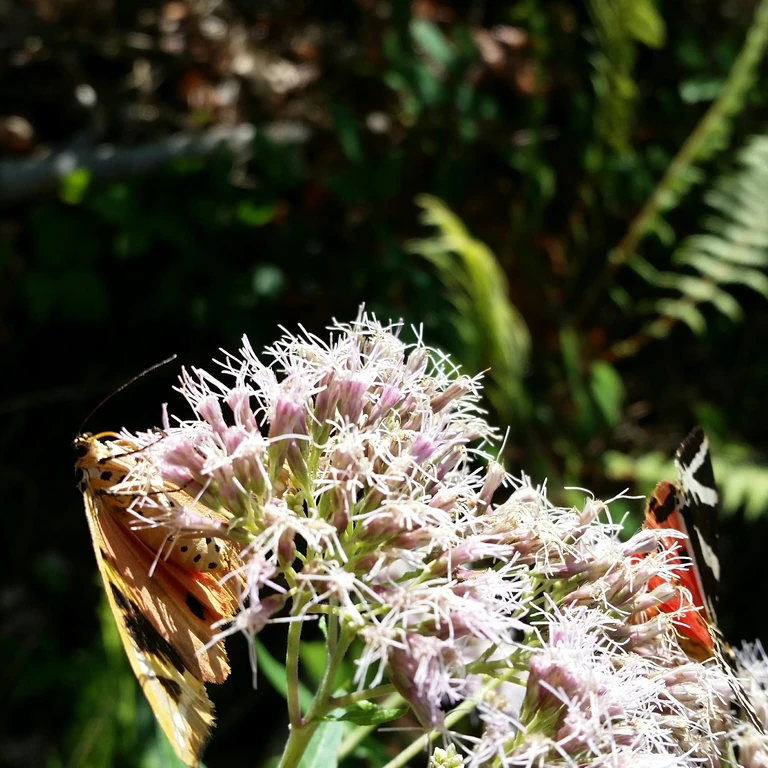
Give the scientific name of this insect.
Euplagia quadripunctaria
